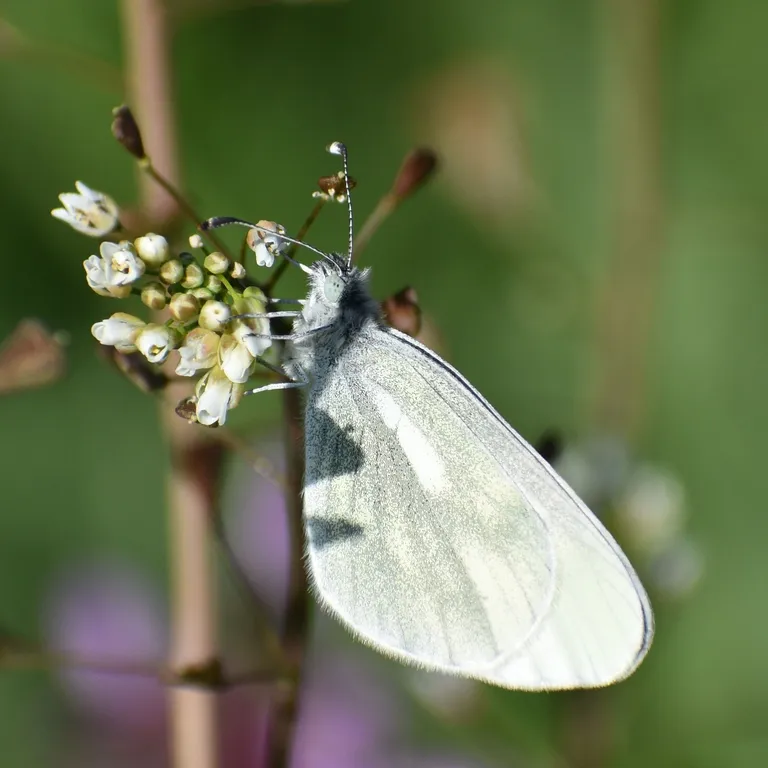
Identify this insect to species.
Leptidea sinapis/juvernica
